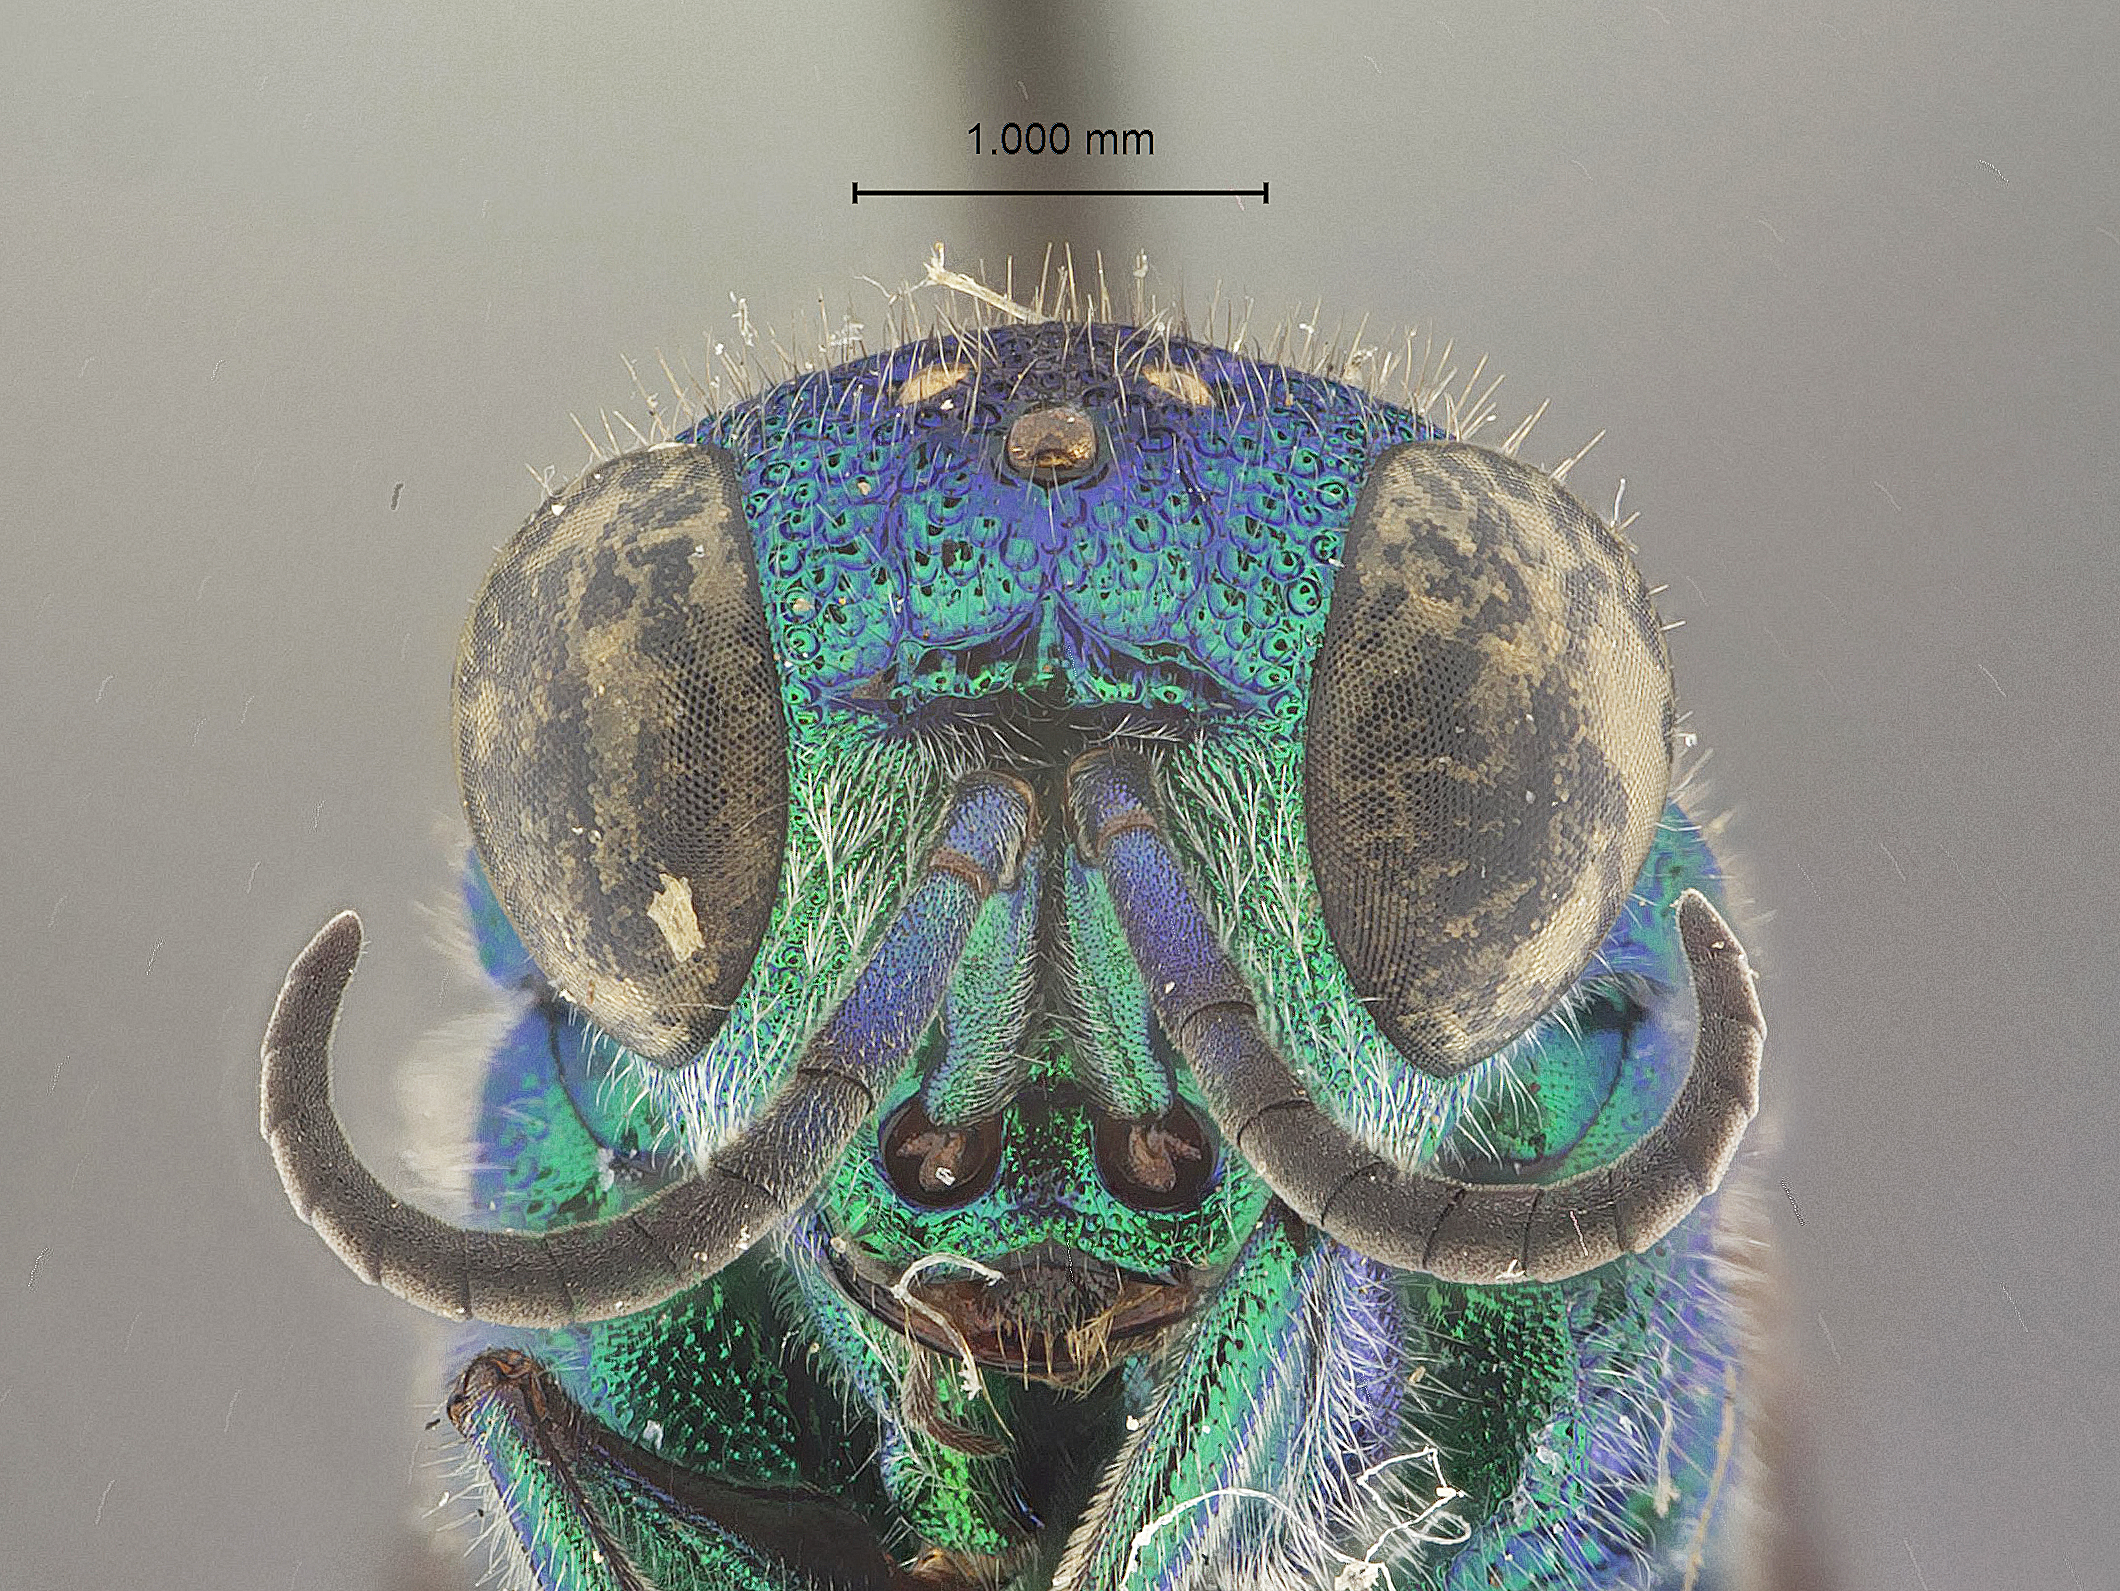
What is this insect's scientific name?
Pentachrysis extramiens
